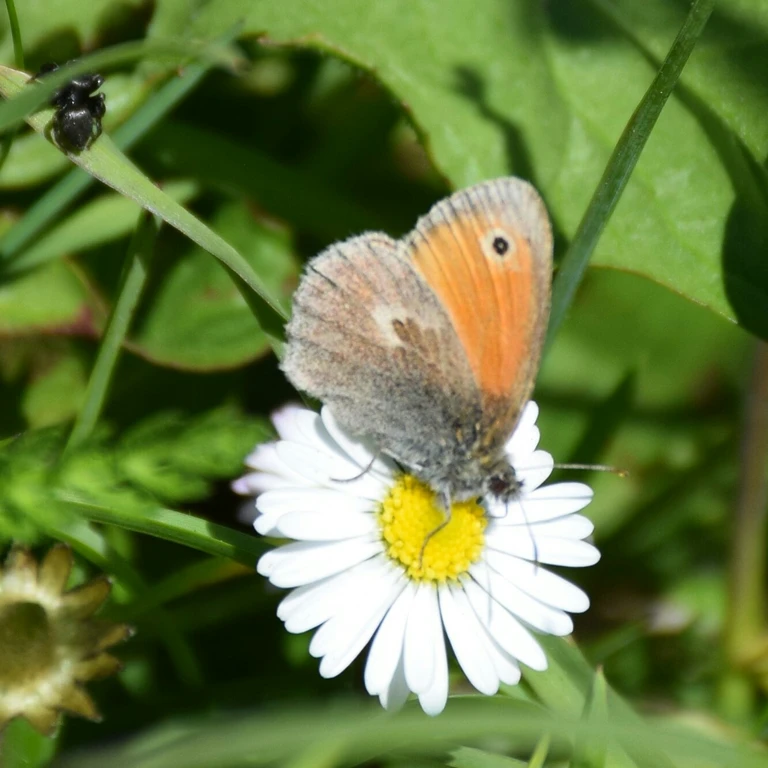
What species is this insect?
Coenonympha pamphilus
